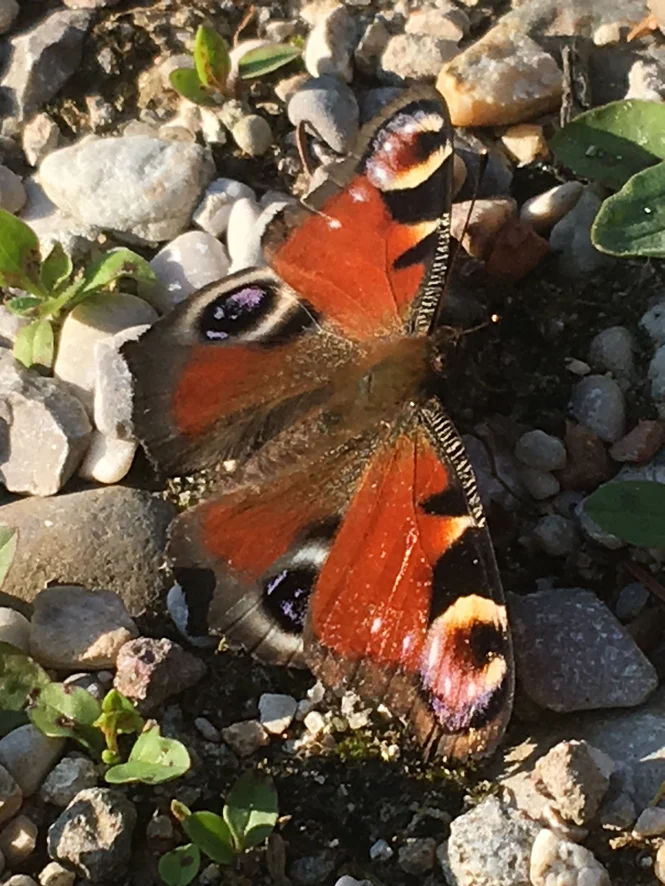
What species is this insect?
Aglais io
